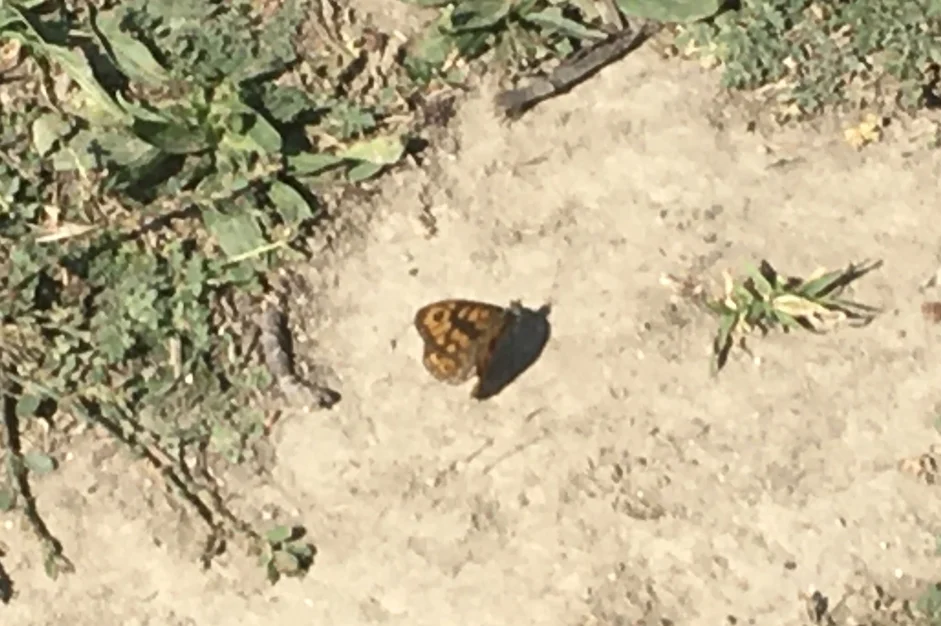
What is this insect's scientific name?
Lasiommata megera (also Pararge megera)
